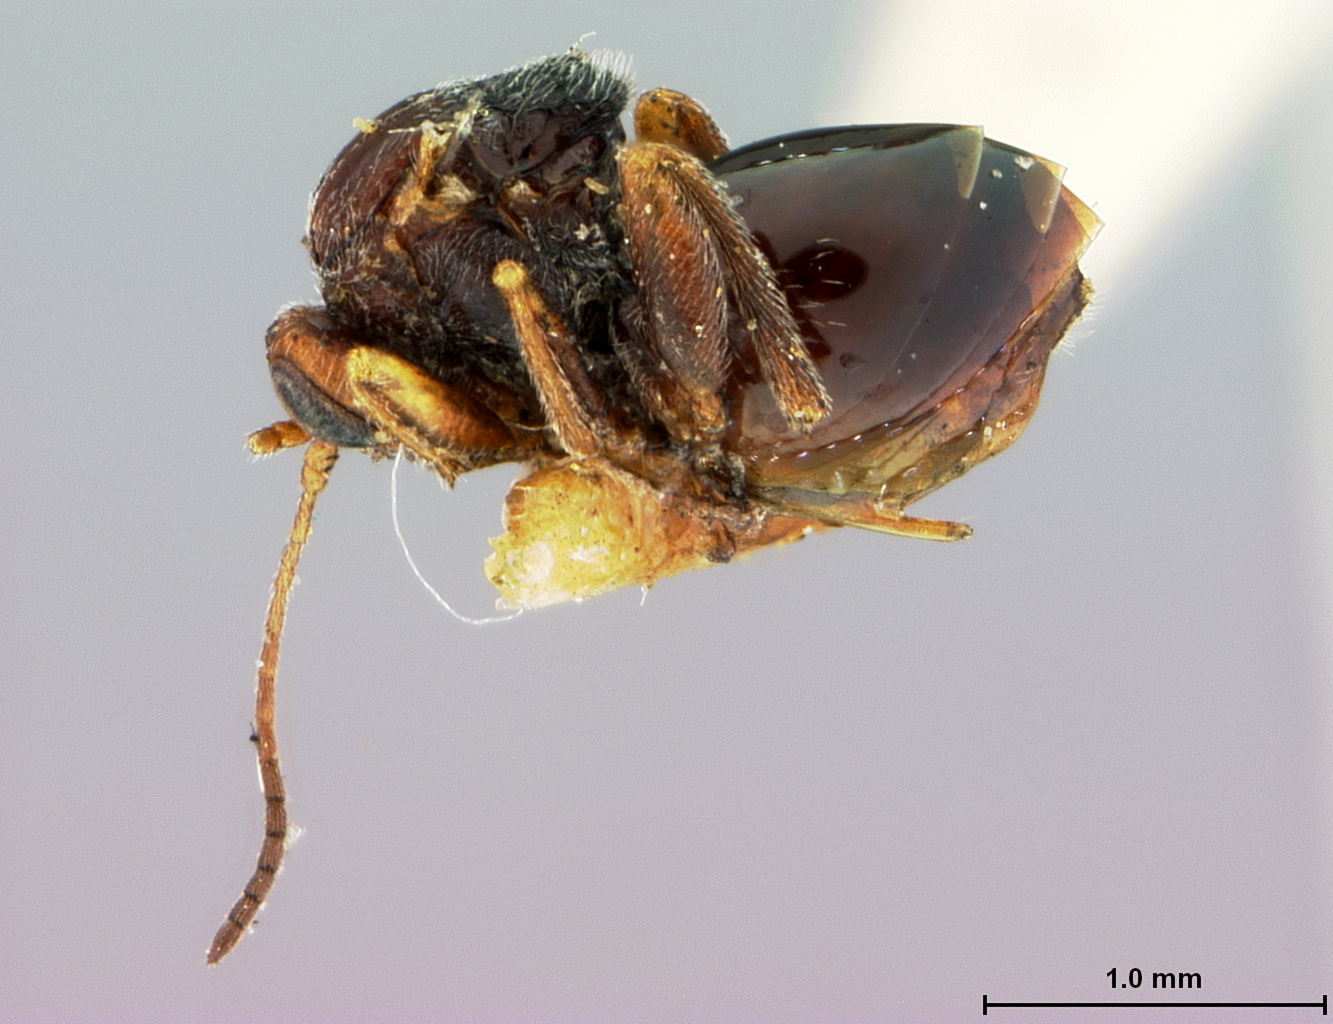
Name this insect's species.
Andricus stropus
